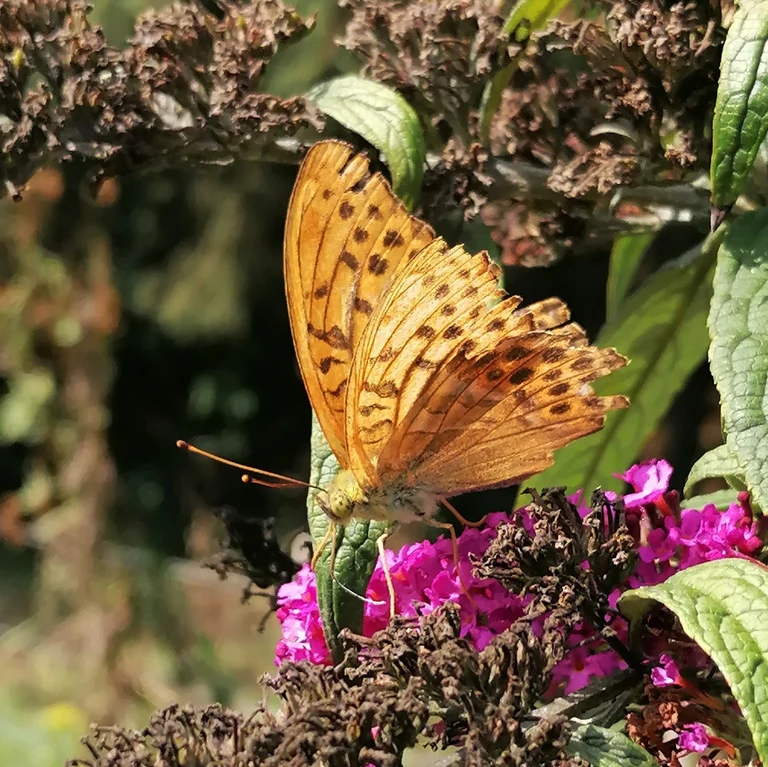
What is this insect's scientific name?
Argynnis paphia
